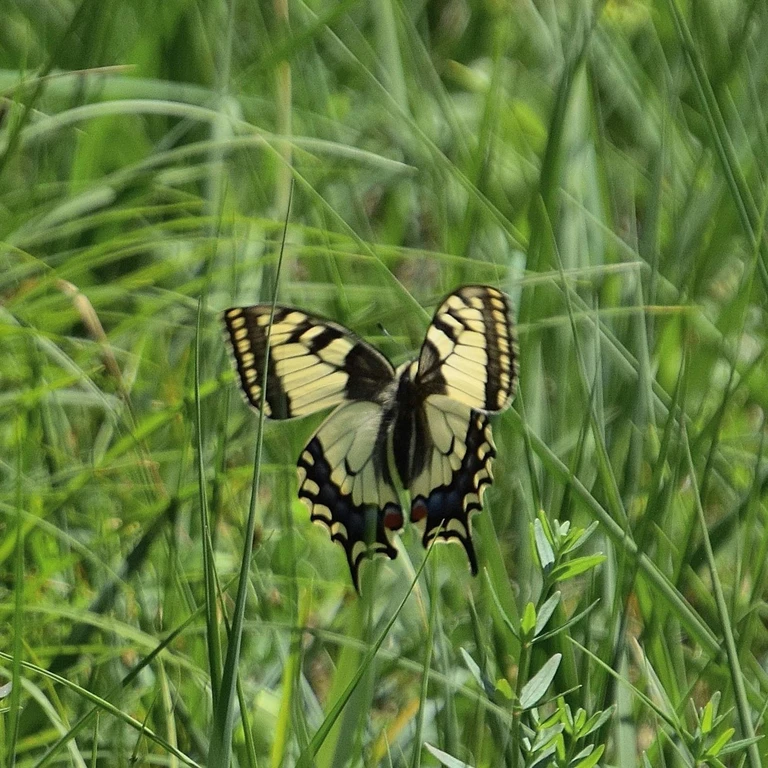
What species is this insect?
Papilio machaon
